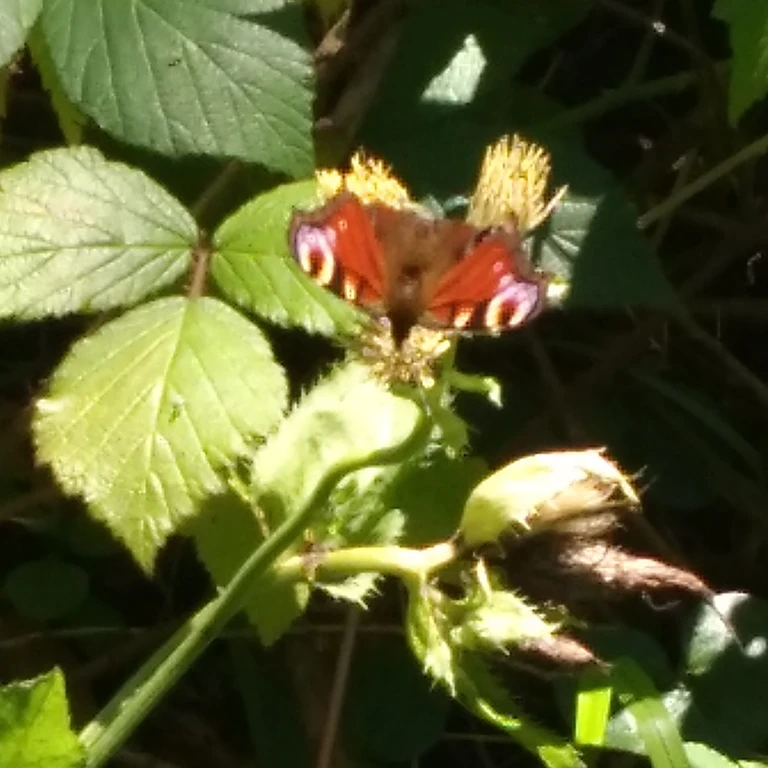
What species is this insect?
Aglais io
